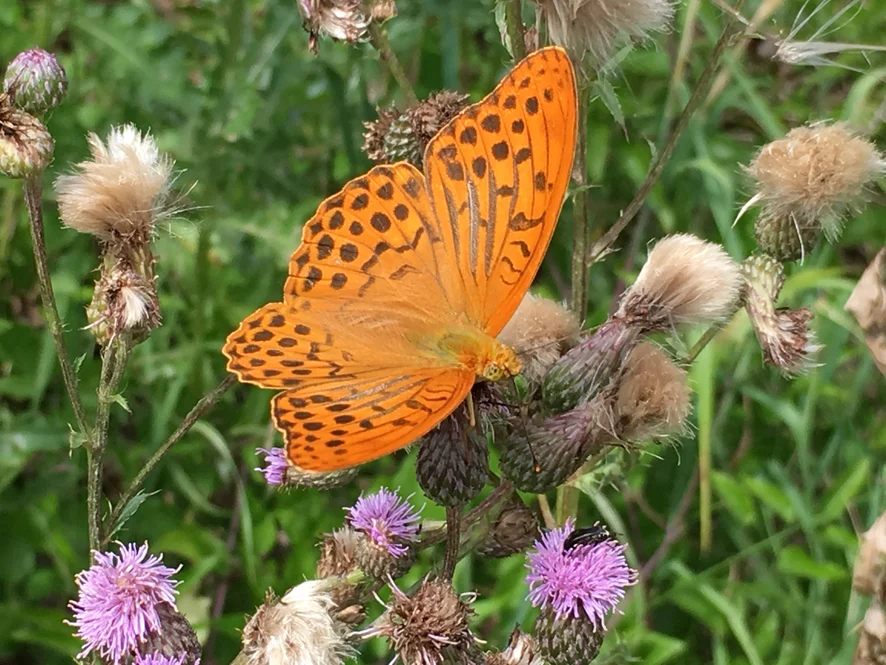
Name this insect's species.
Argynnis paphia
